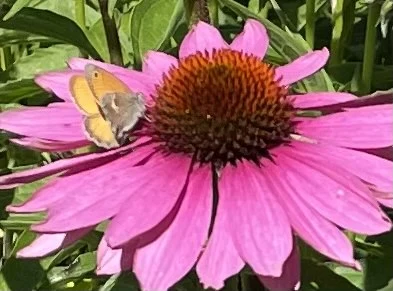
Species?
Coenonympha pamphilus
